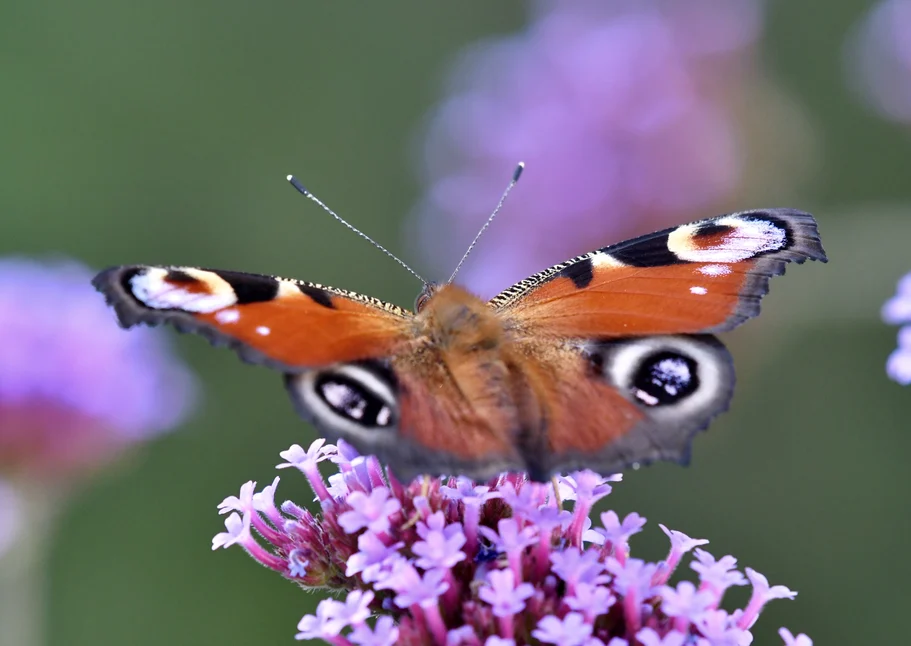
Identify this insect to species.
Aglais io
